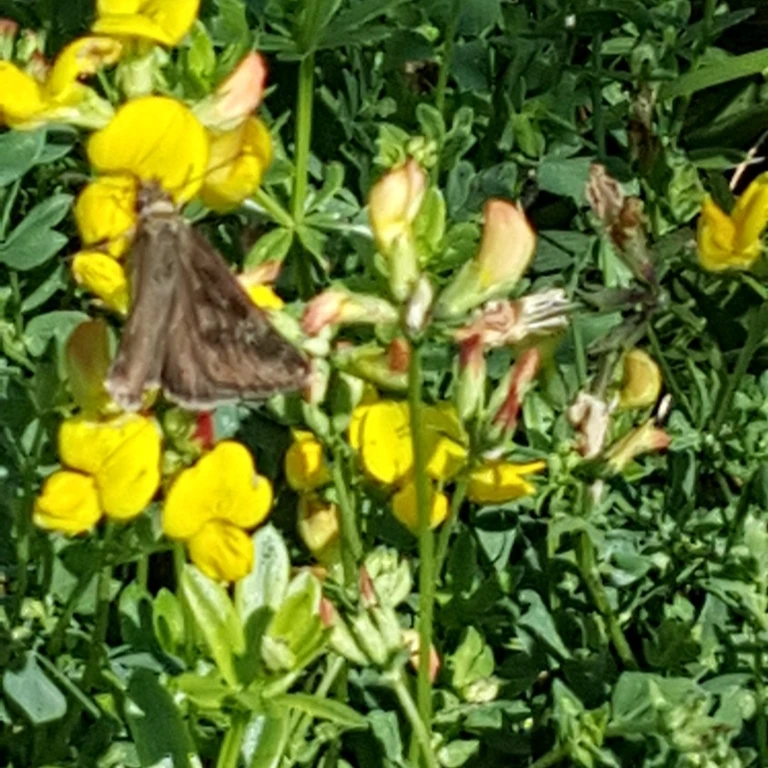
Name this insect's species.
Erynnis tages
